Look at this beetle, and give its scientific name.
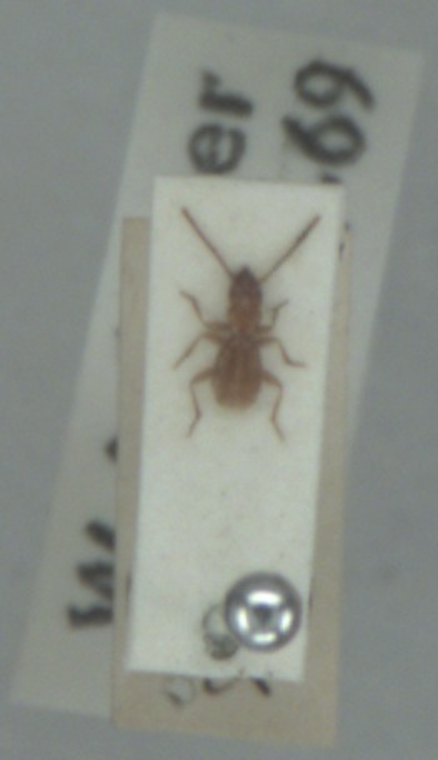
Aepopsis robinii
